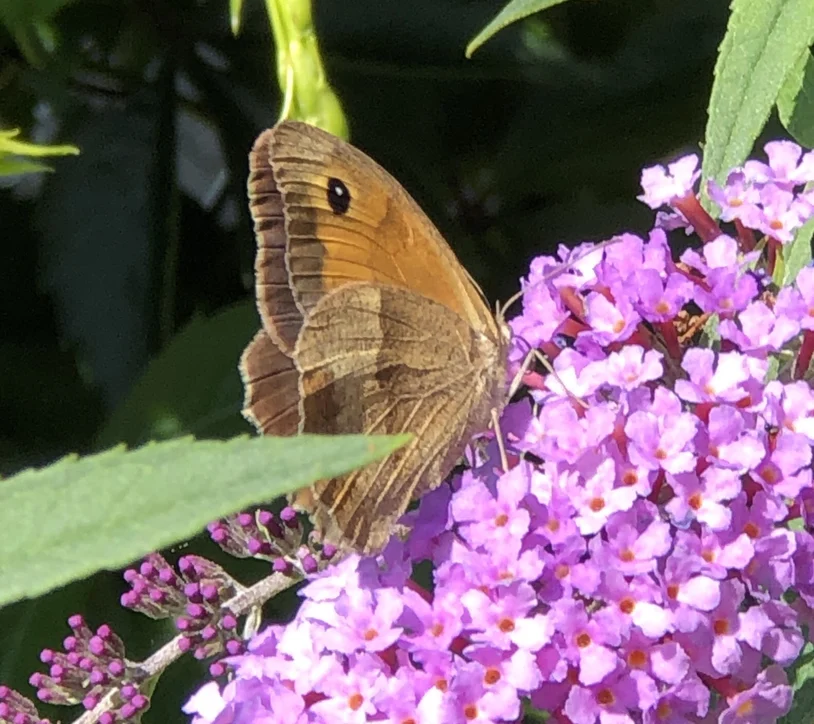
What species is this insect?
Maniola jurtina
